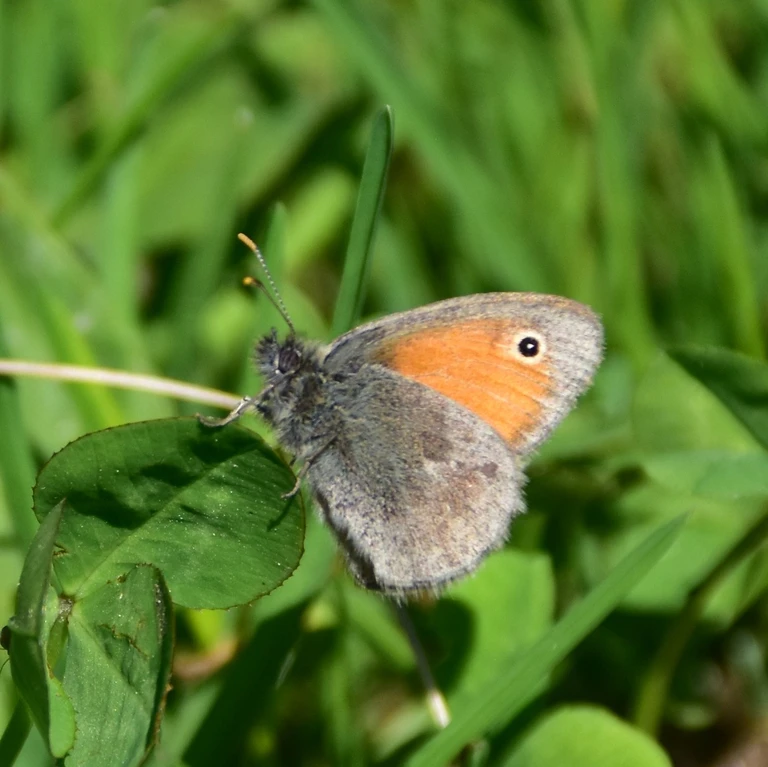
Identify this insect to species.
Coenonympha pamphilus
